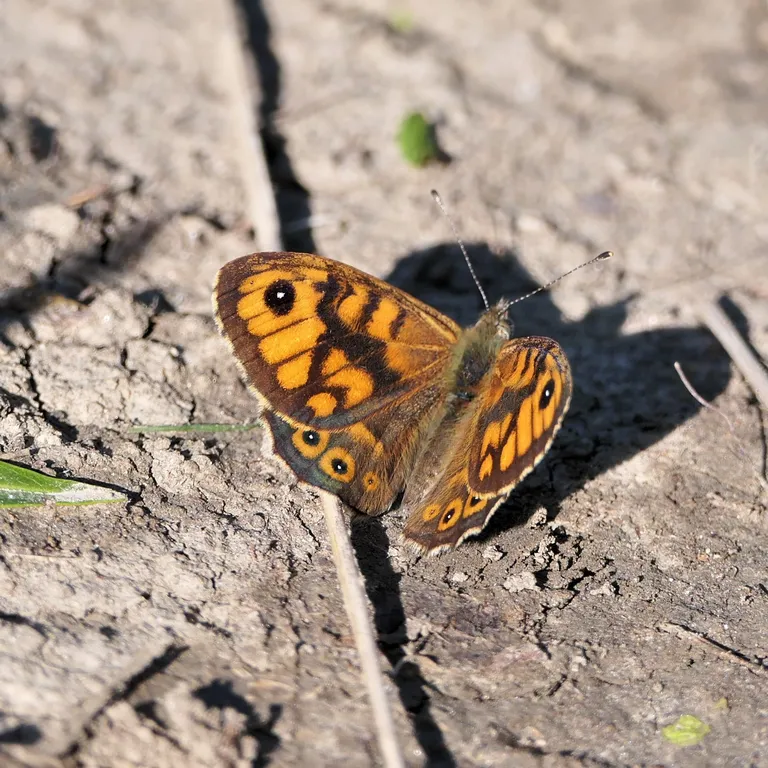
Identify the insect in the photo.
Lasiommata megera (also Pararge megera)
